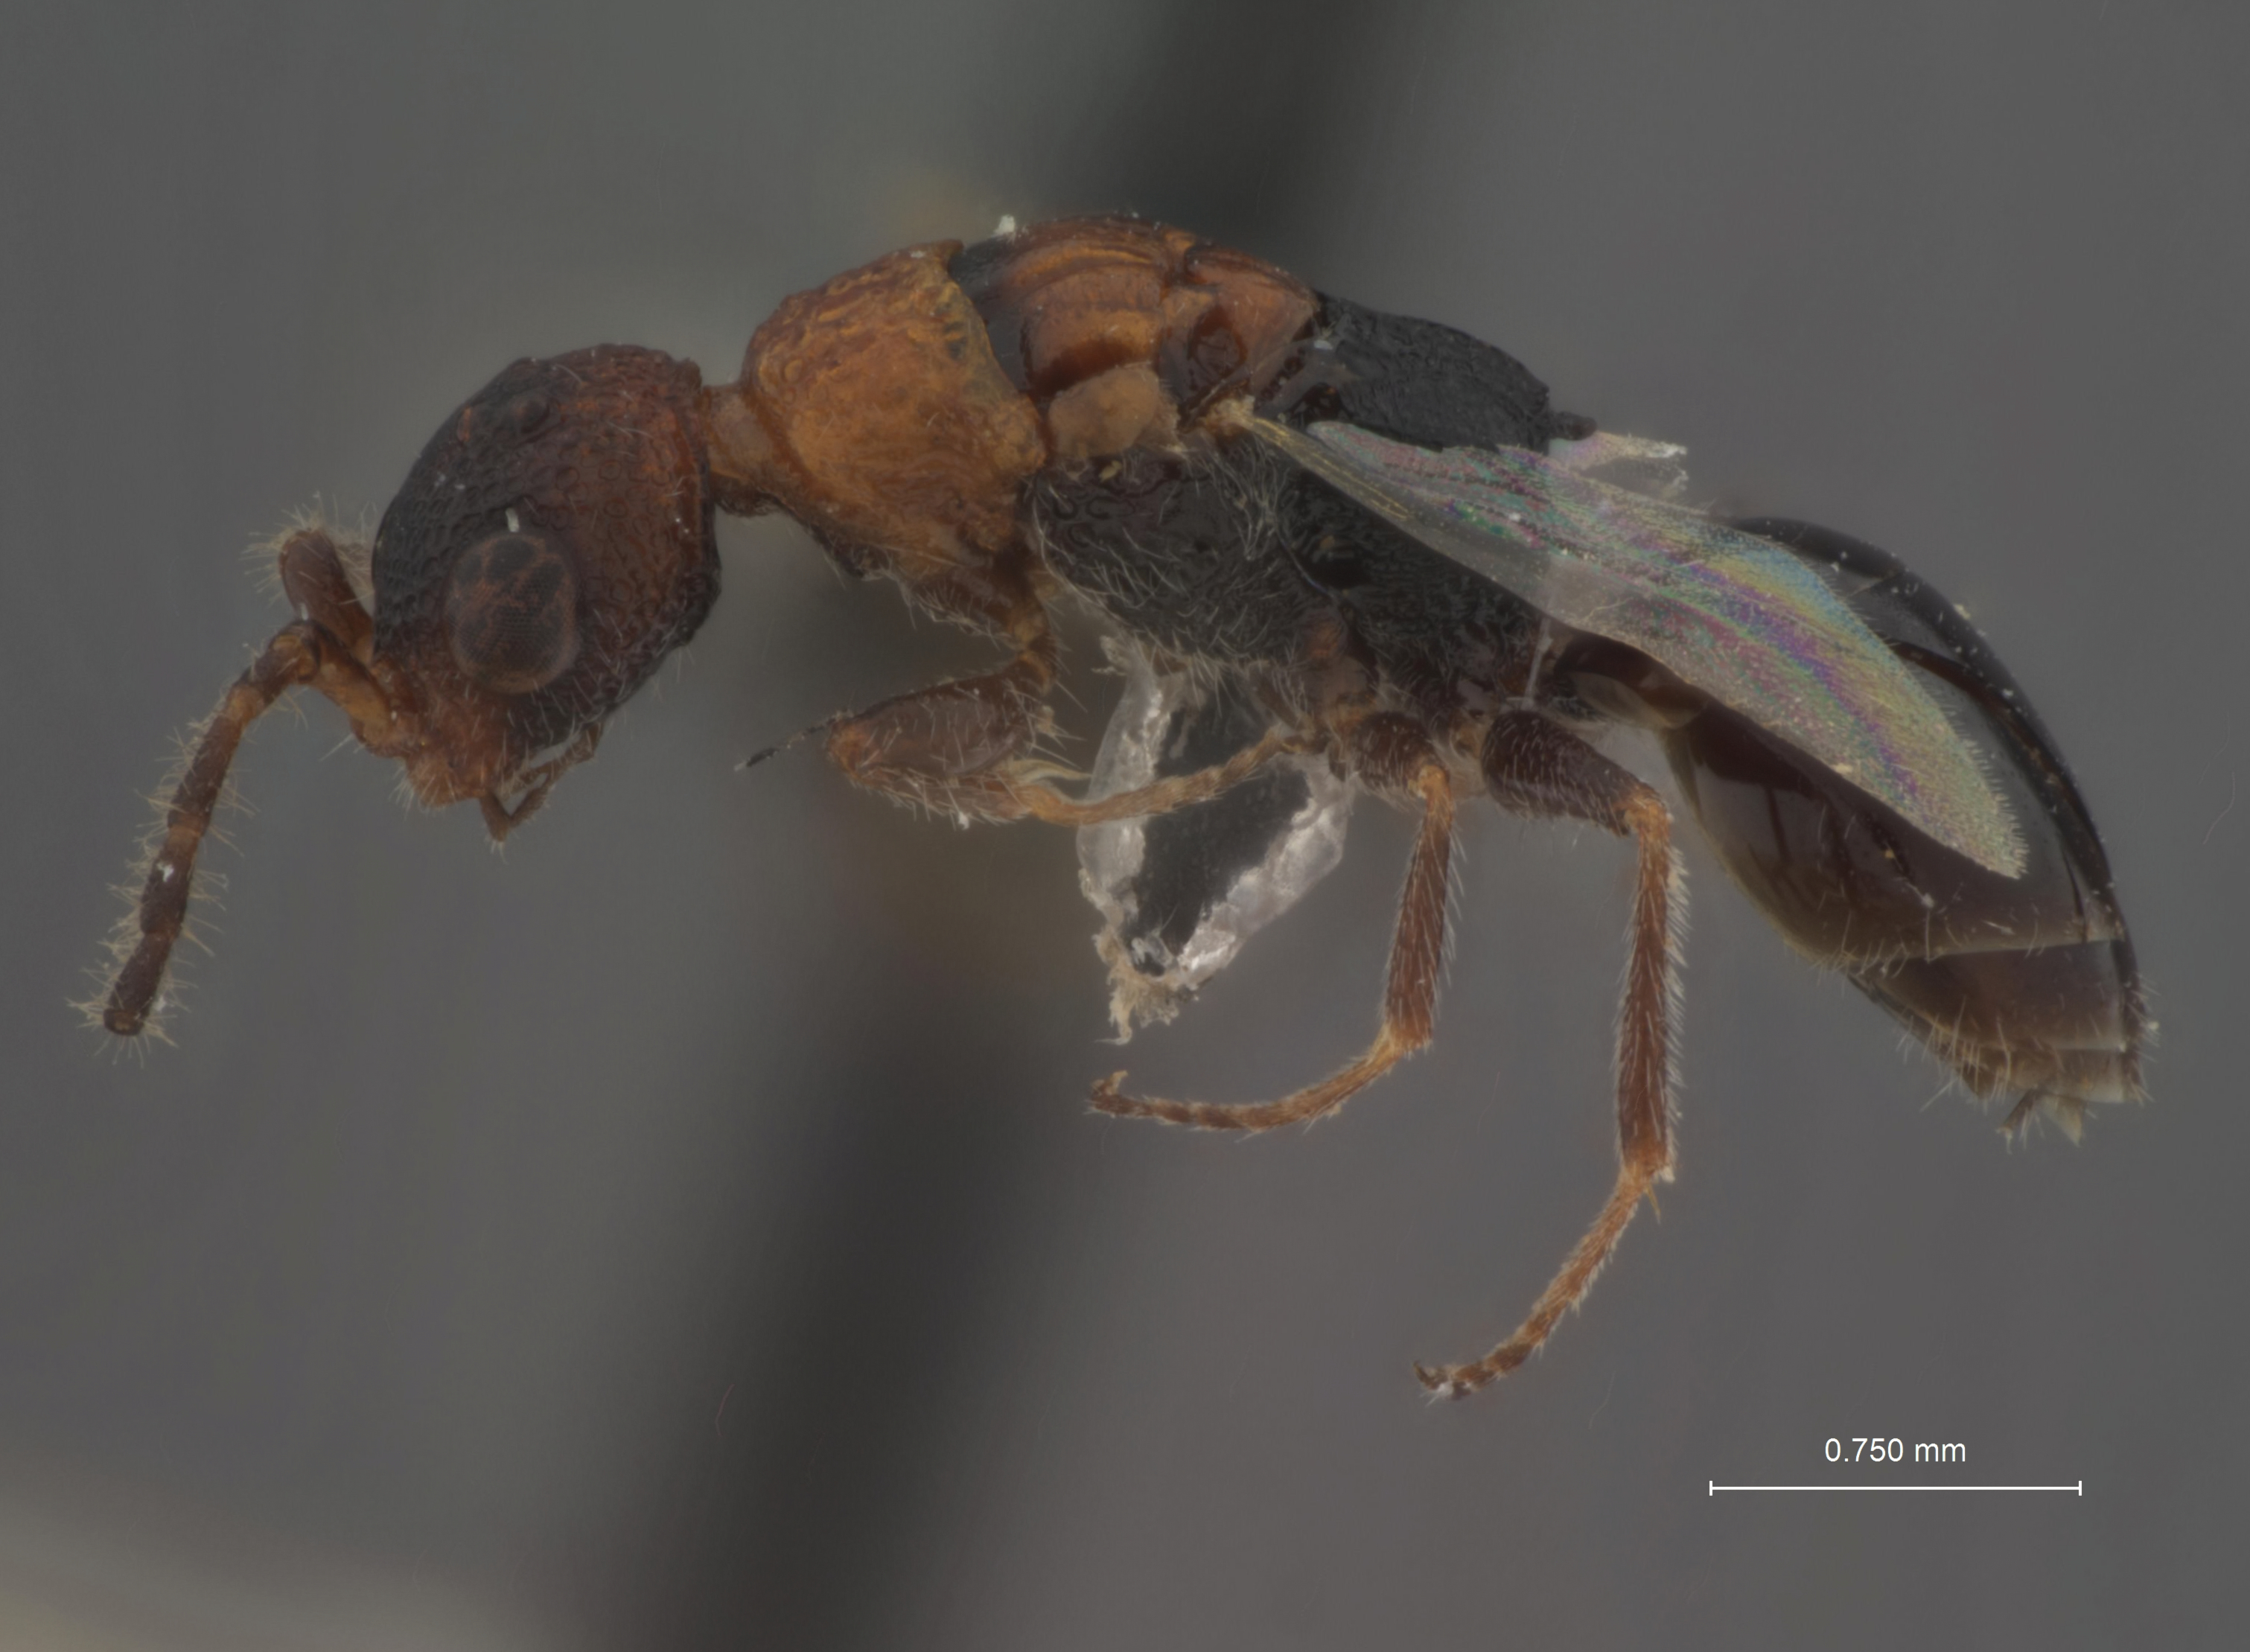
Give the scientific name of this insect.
Heterocoelia priesneri
